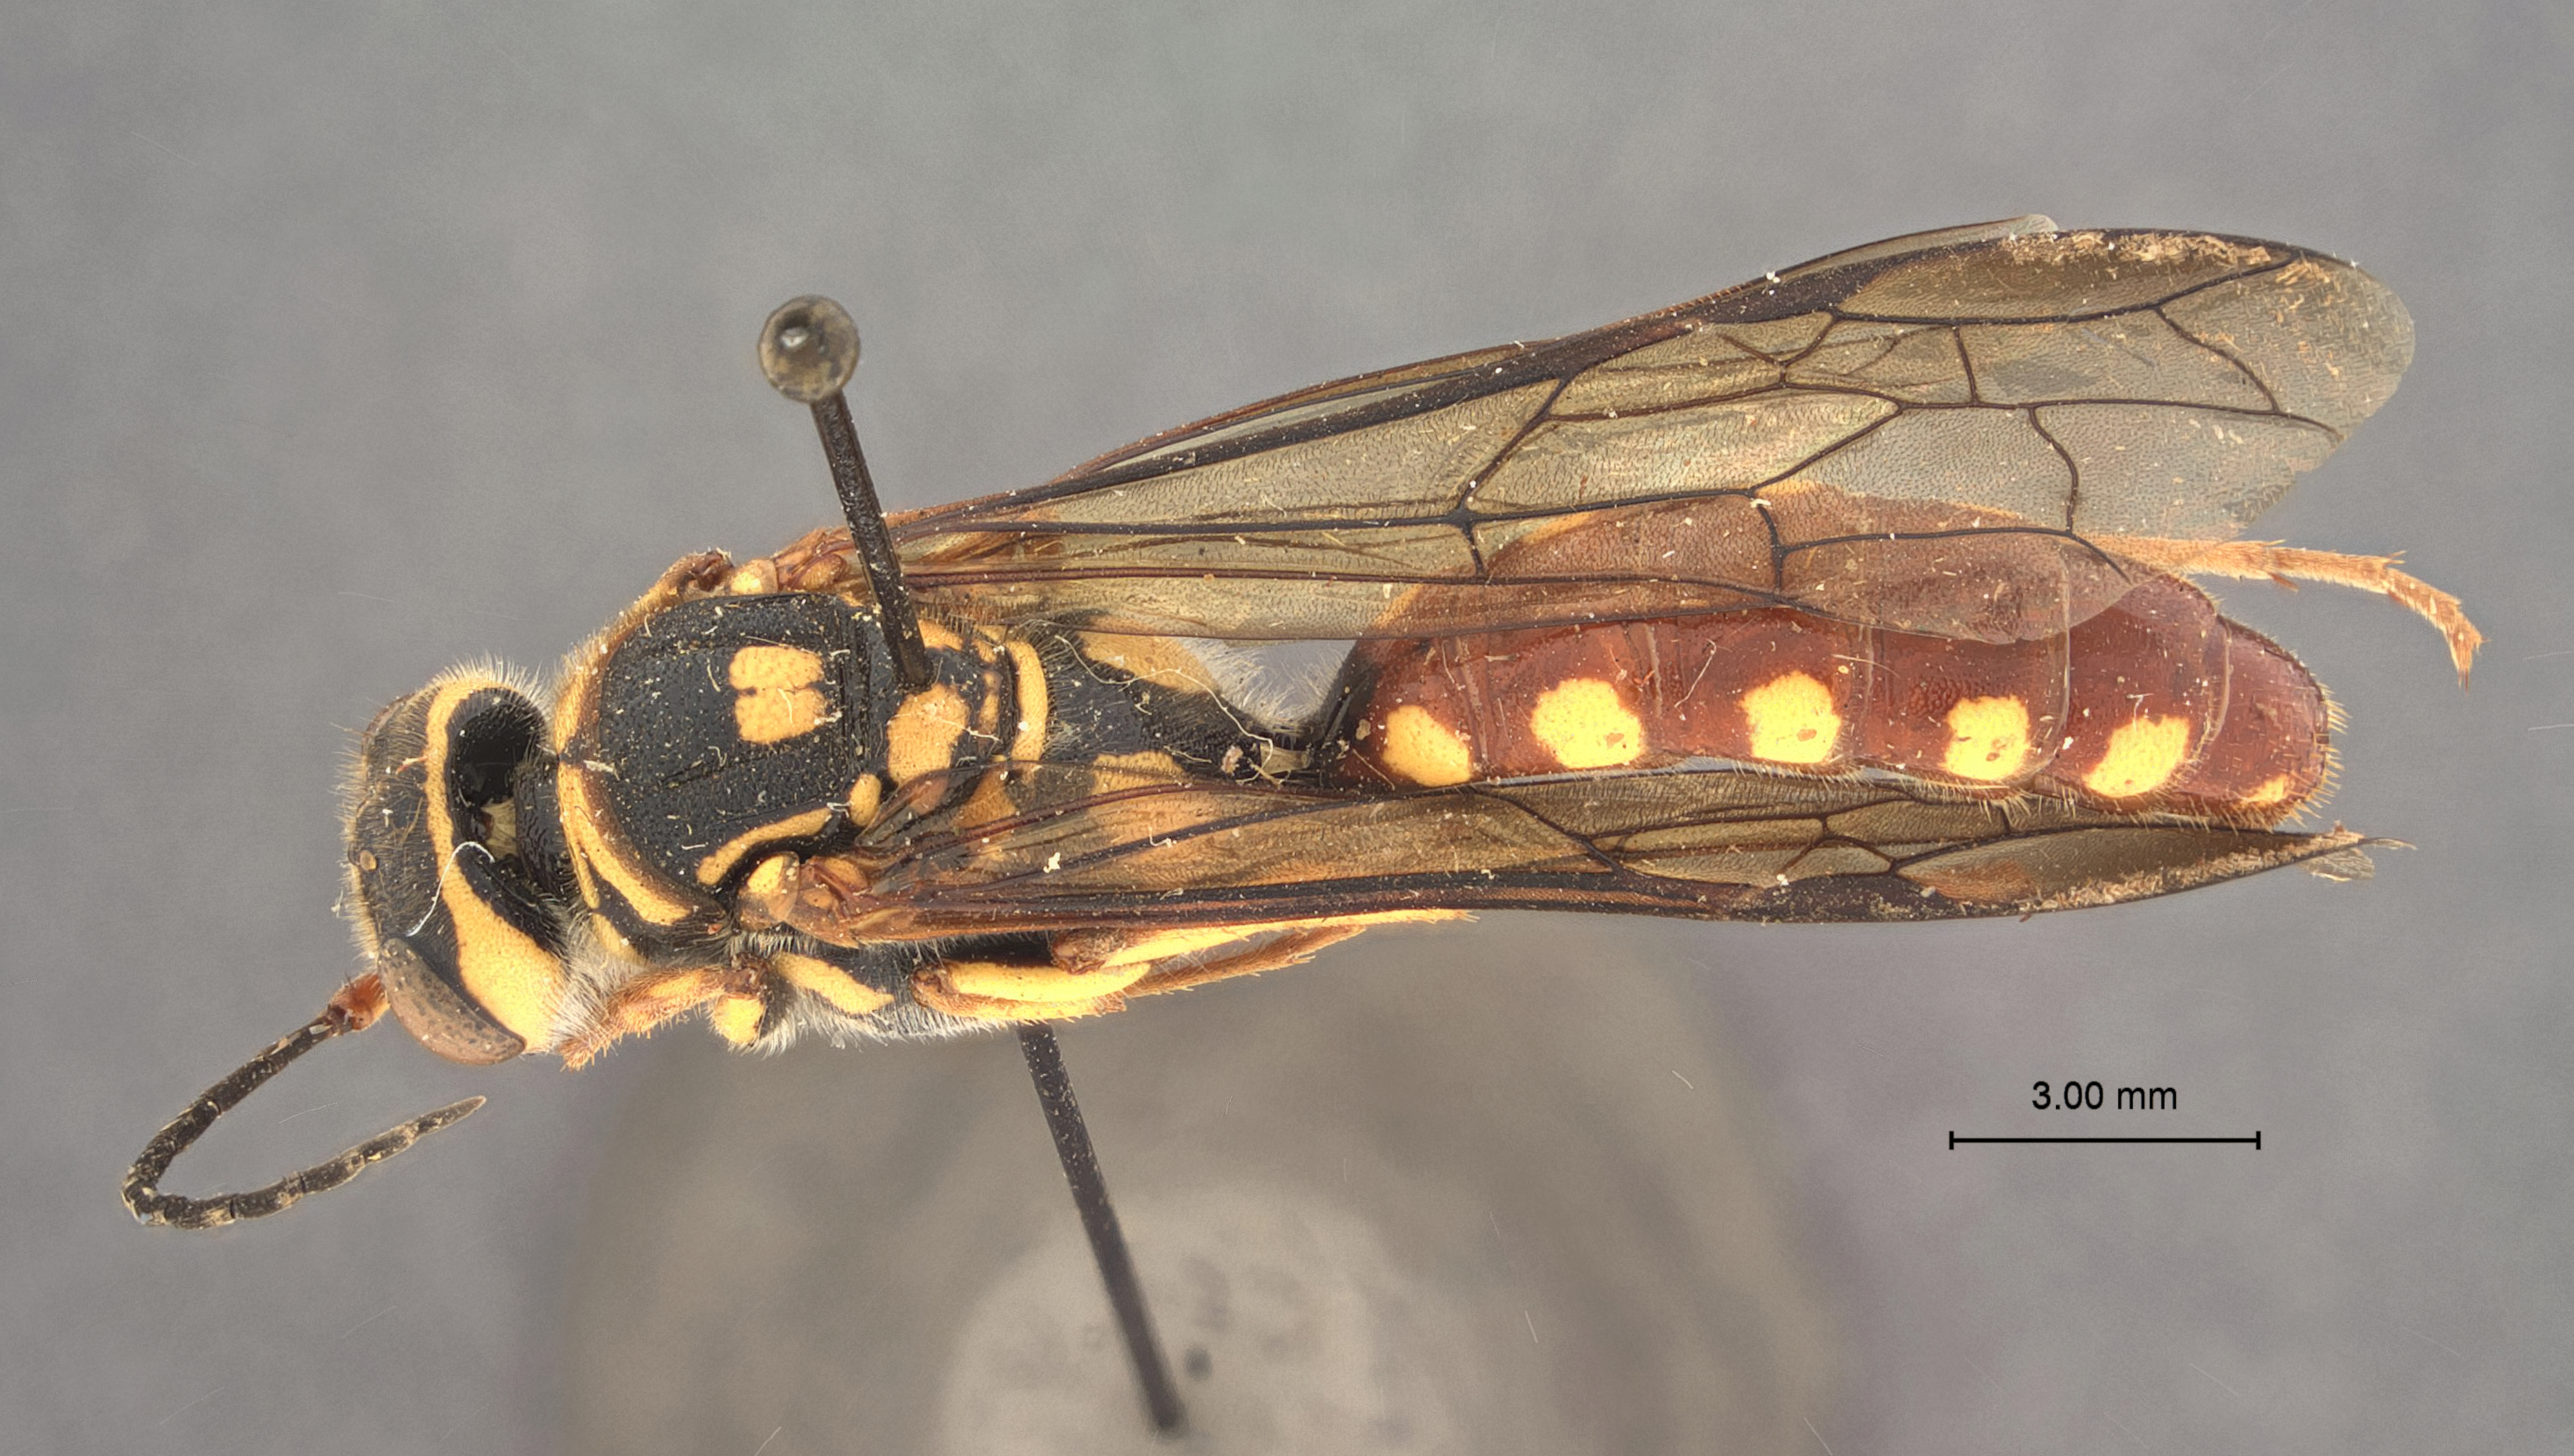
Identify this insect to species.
Eucyrtothynnus fiebrigi
